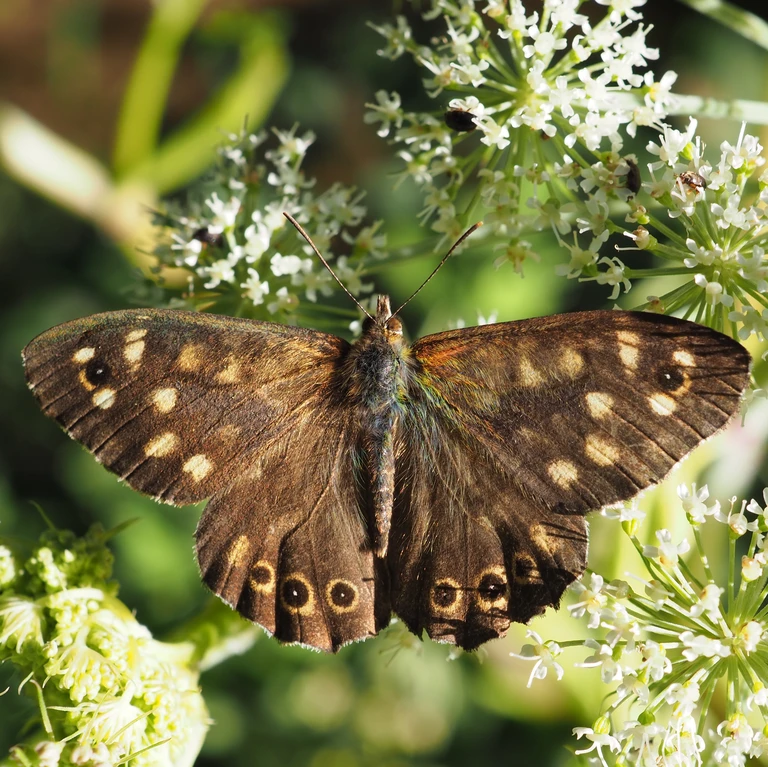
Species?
Pararge aegeria
